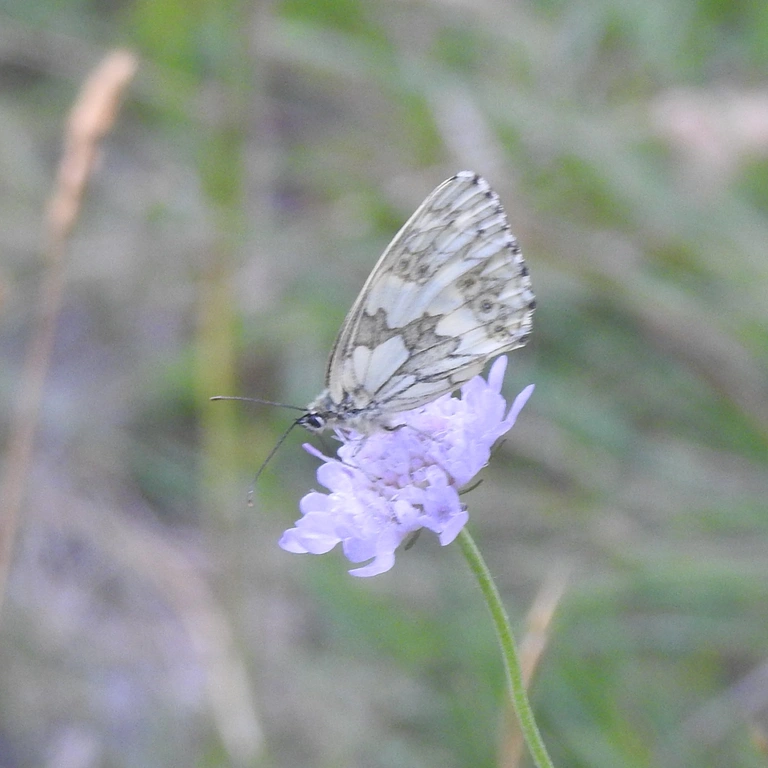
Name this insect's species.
Melanargia galathea
